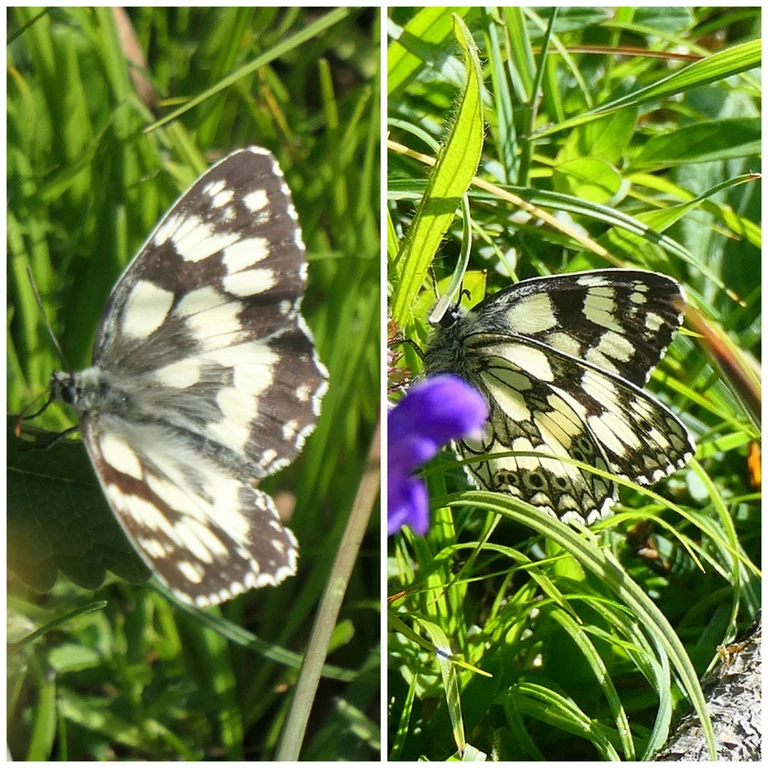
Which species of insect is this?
Melanargia galathea
